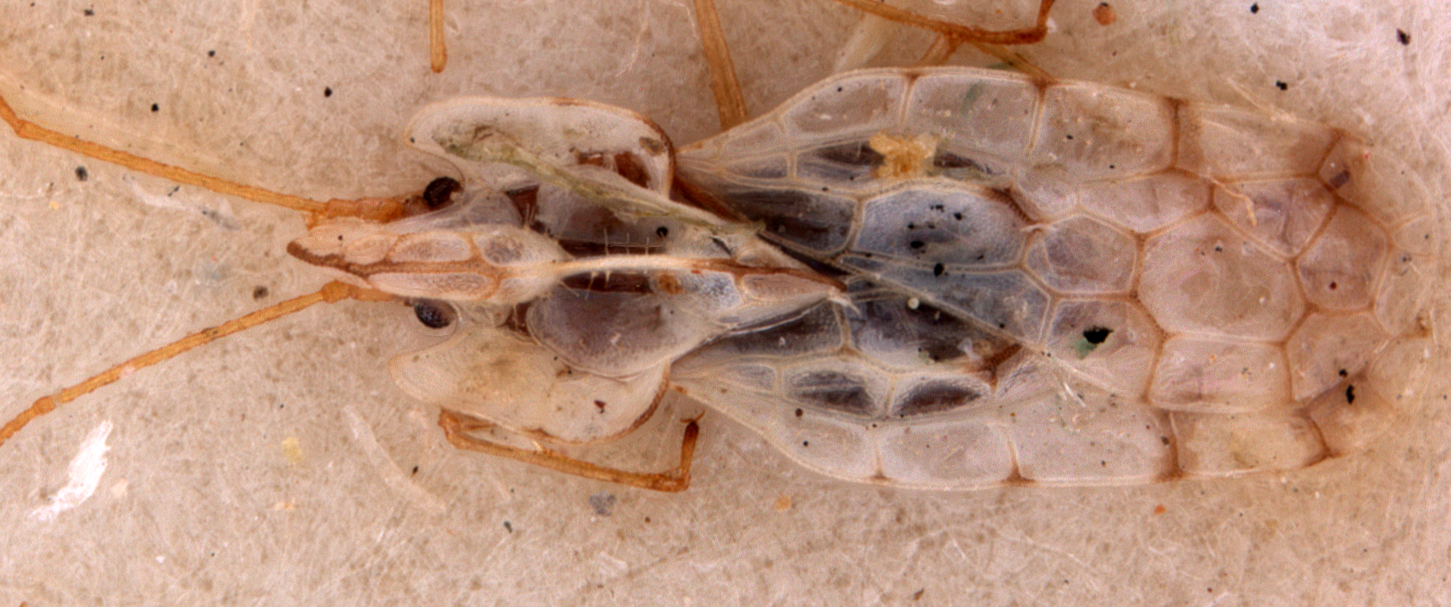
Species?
Galeotingis malayana
